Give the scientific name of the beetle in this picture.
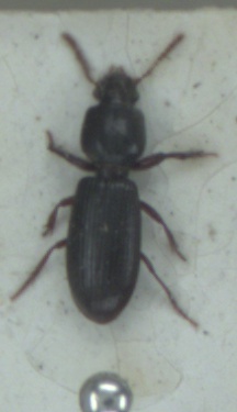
Clivina fossor
